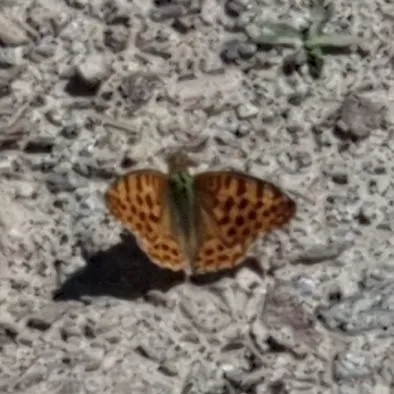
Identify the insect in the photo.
Issoria lathonia
